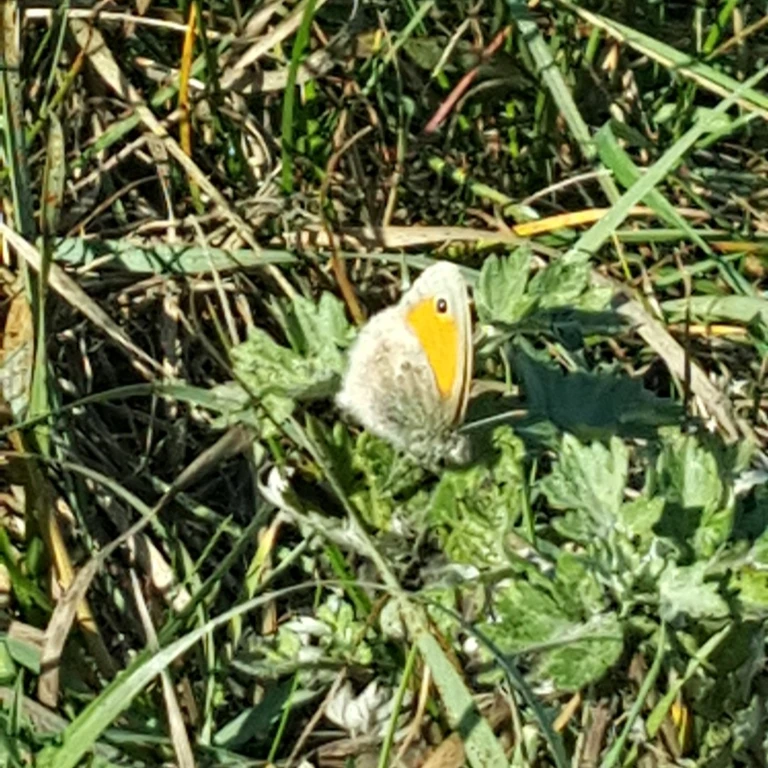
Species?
Coenonympha pamphilus
